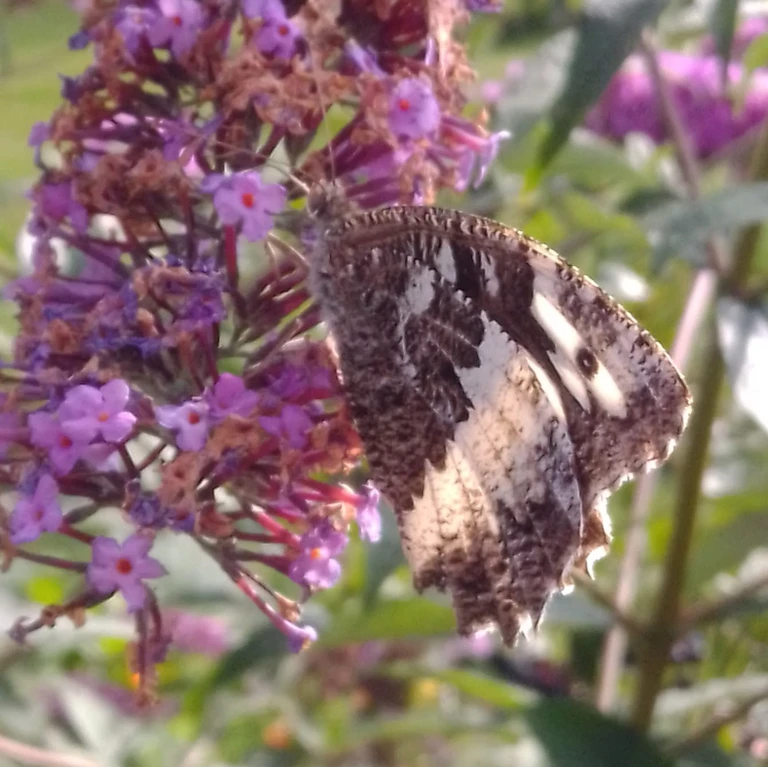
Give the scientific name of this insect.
Brintesia circe
